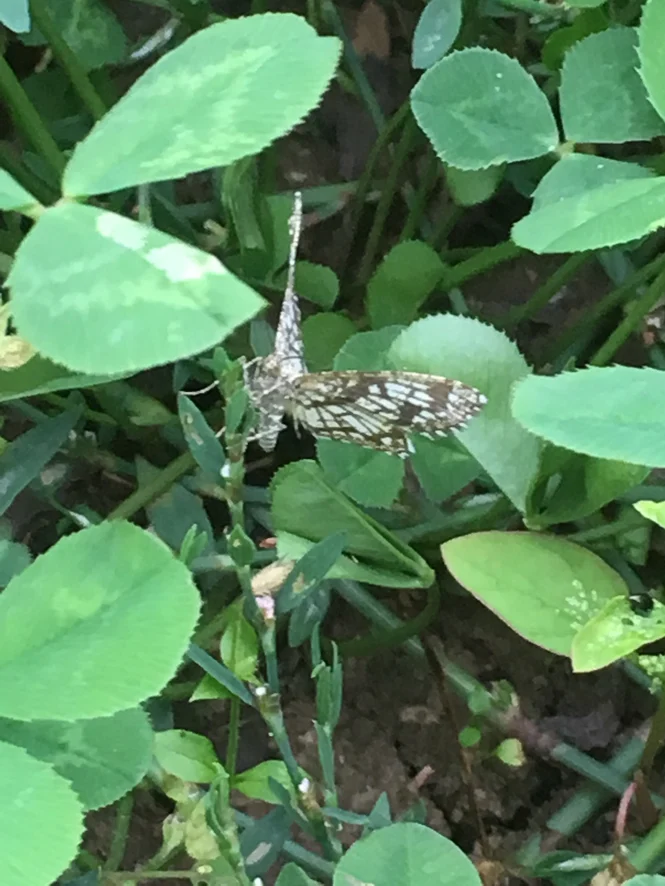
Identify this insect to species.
Chiasmia clathrata
